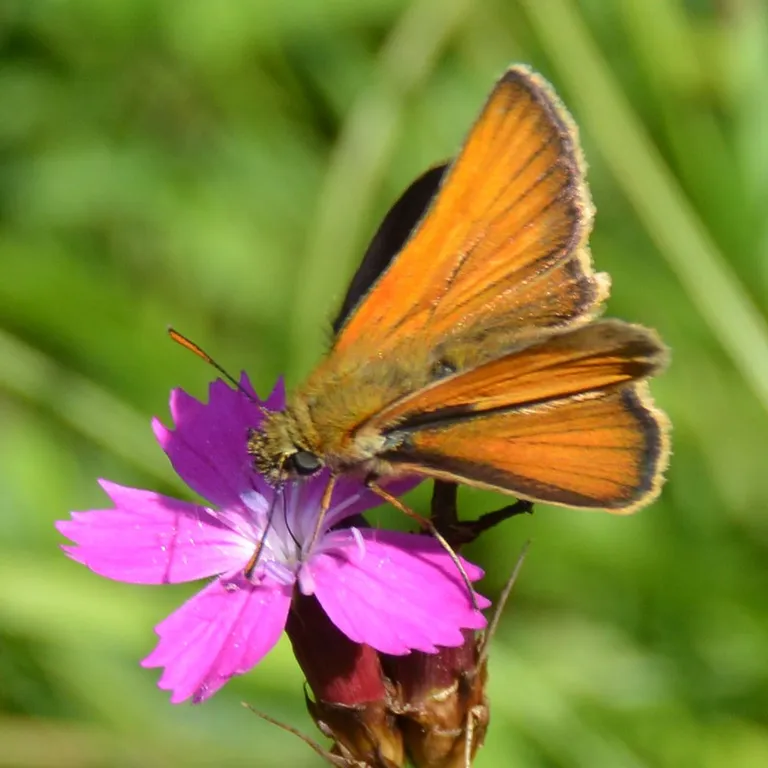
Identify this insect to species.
Thymelicus sylvestris
